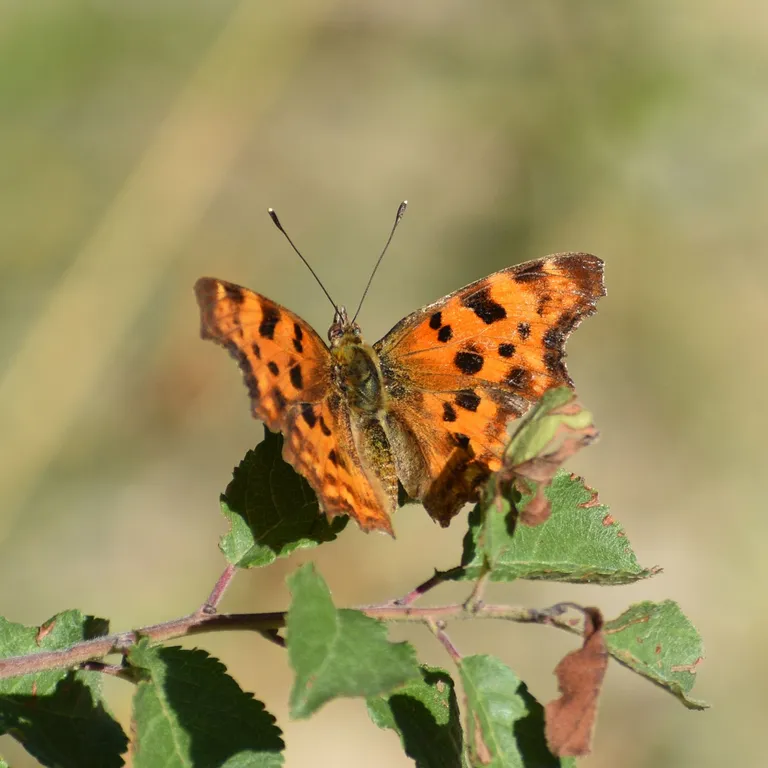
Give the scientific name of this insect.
Polygonia c-album
